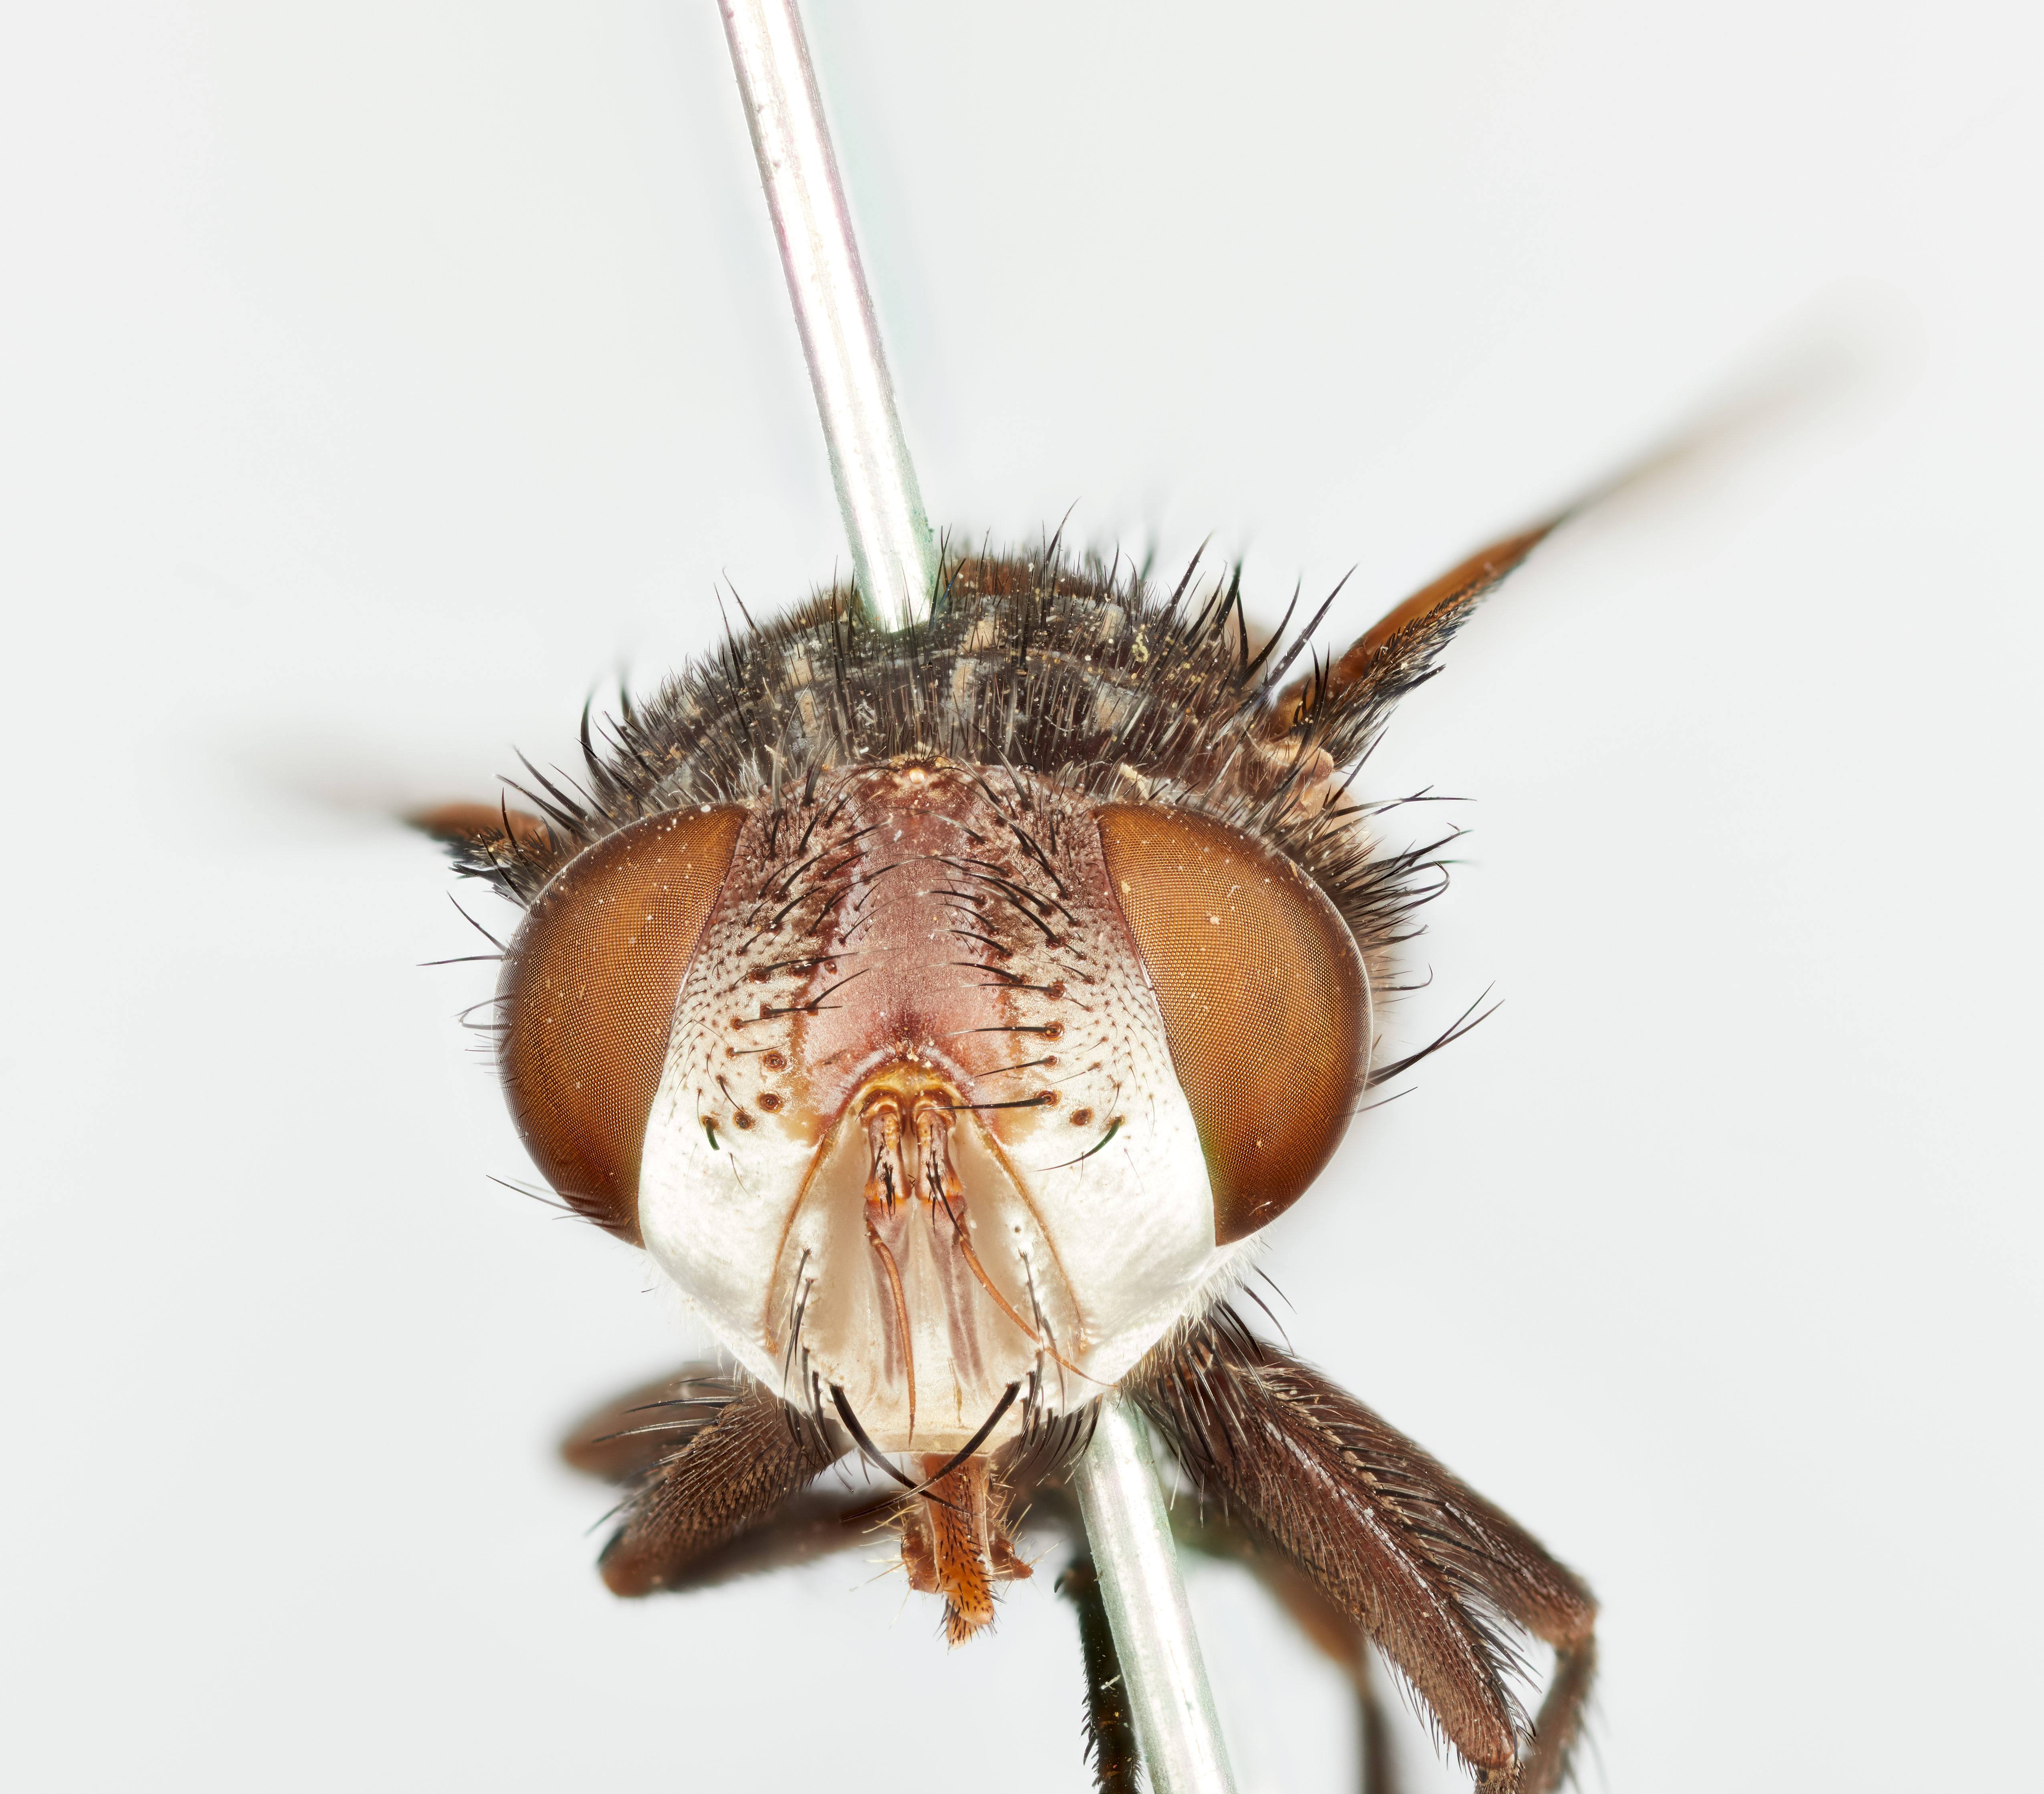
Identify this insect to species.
Belvosia semiflava
